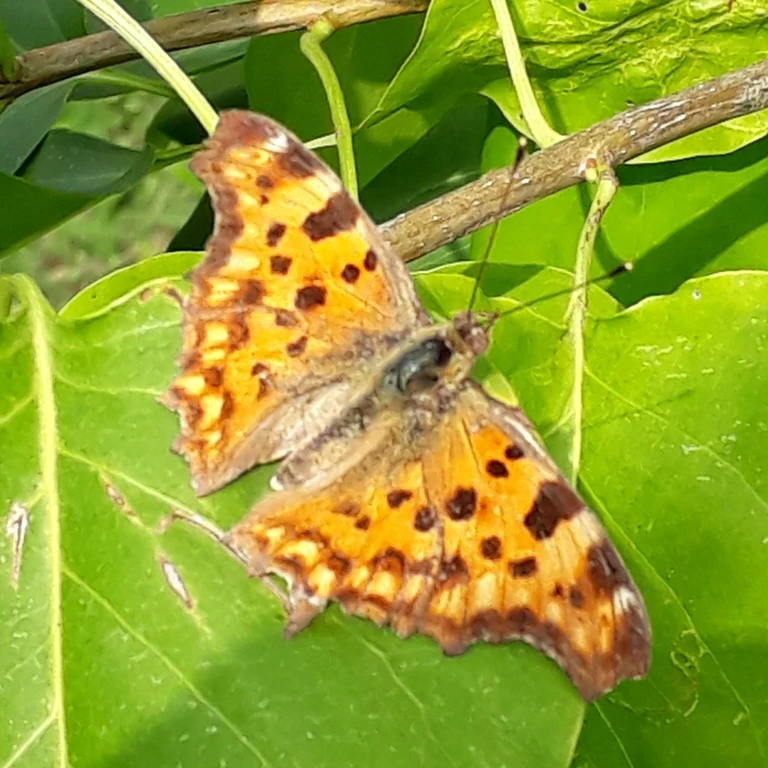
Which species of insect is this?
Polygonia c-album
